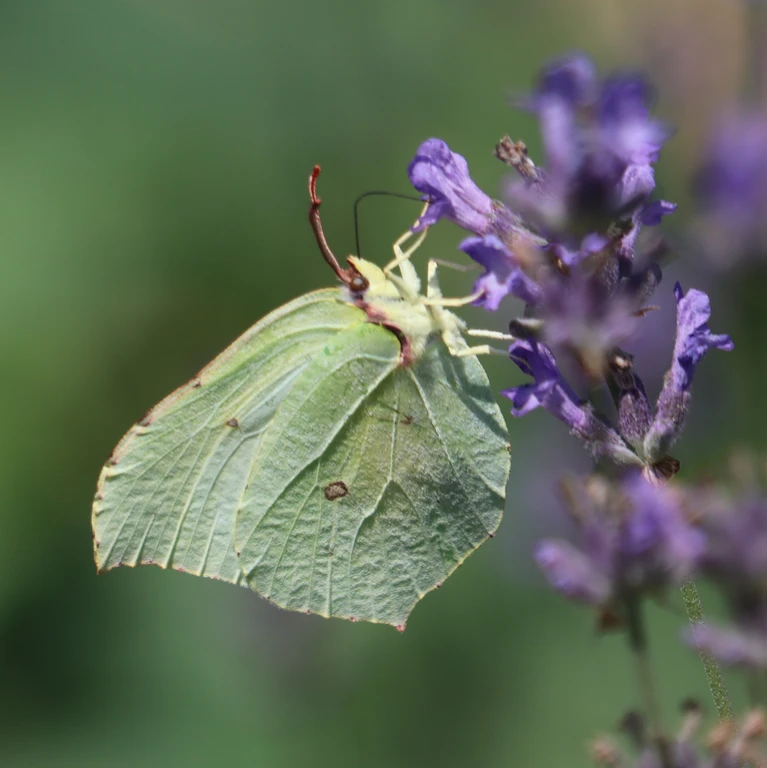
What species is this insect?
Gonepteryx rhamni
